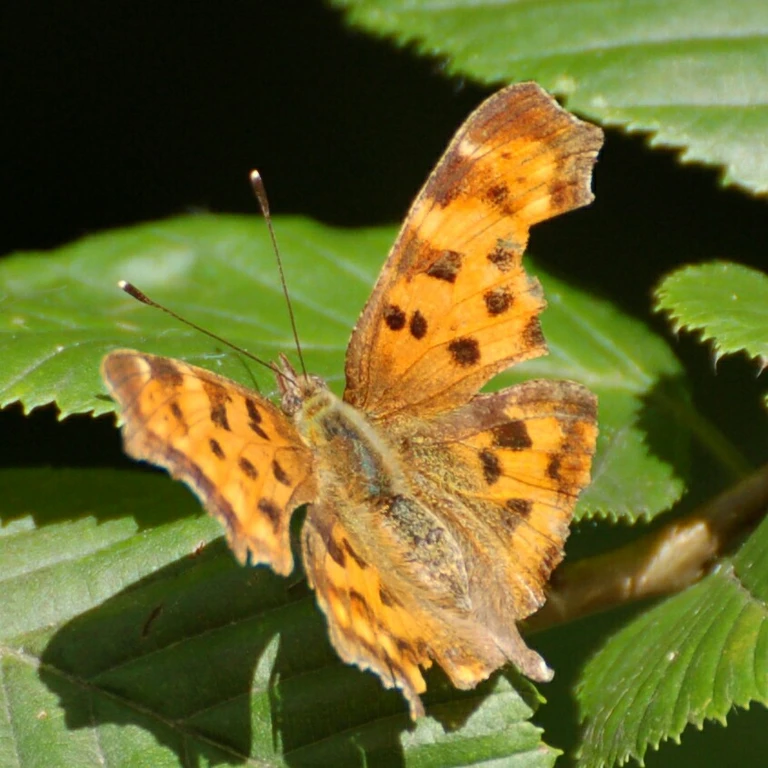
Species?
Polygonia c-album
